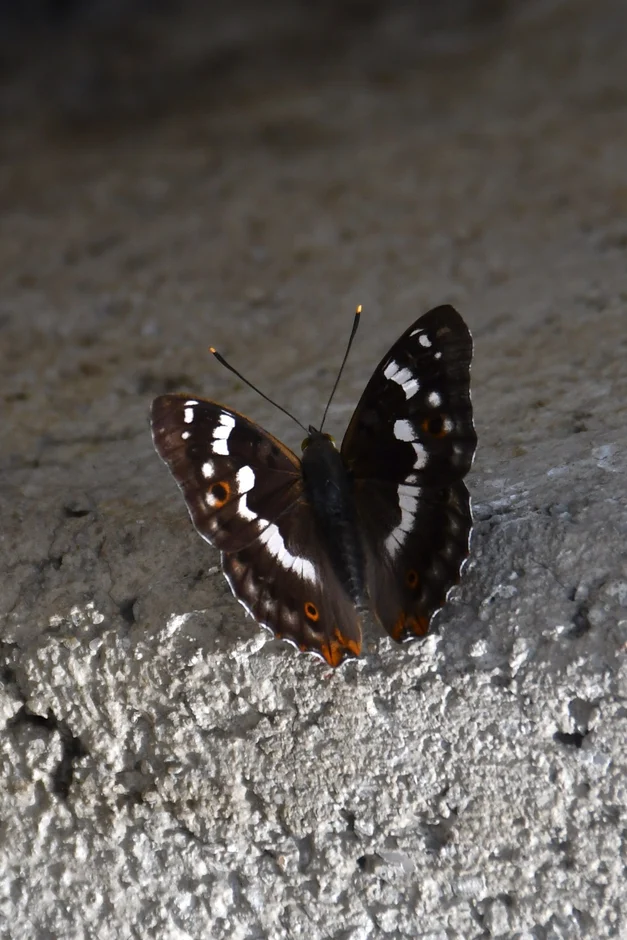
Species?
Apatura ilia
